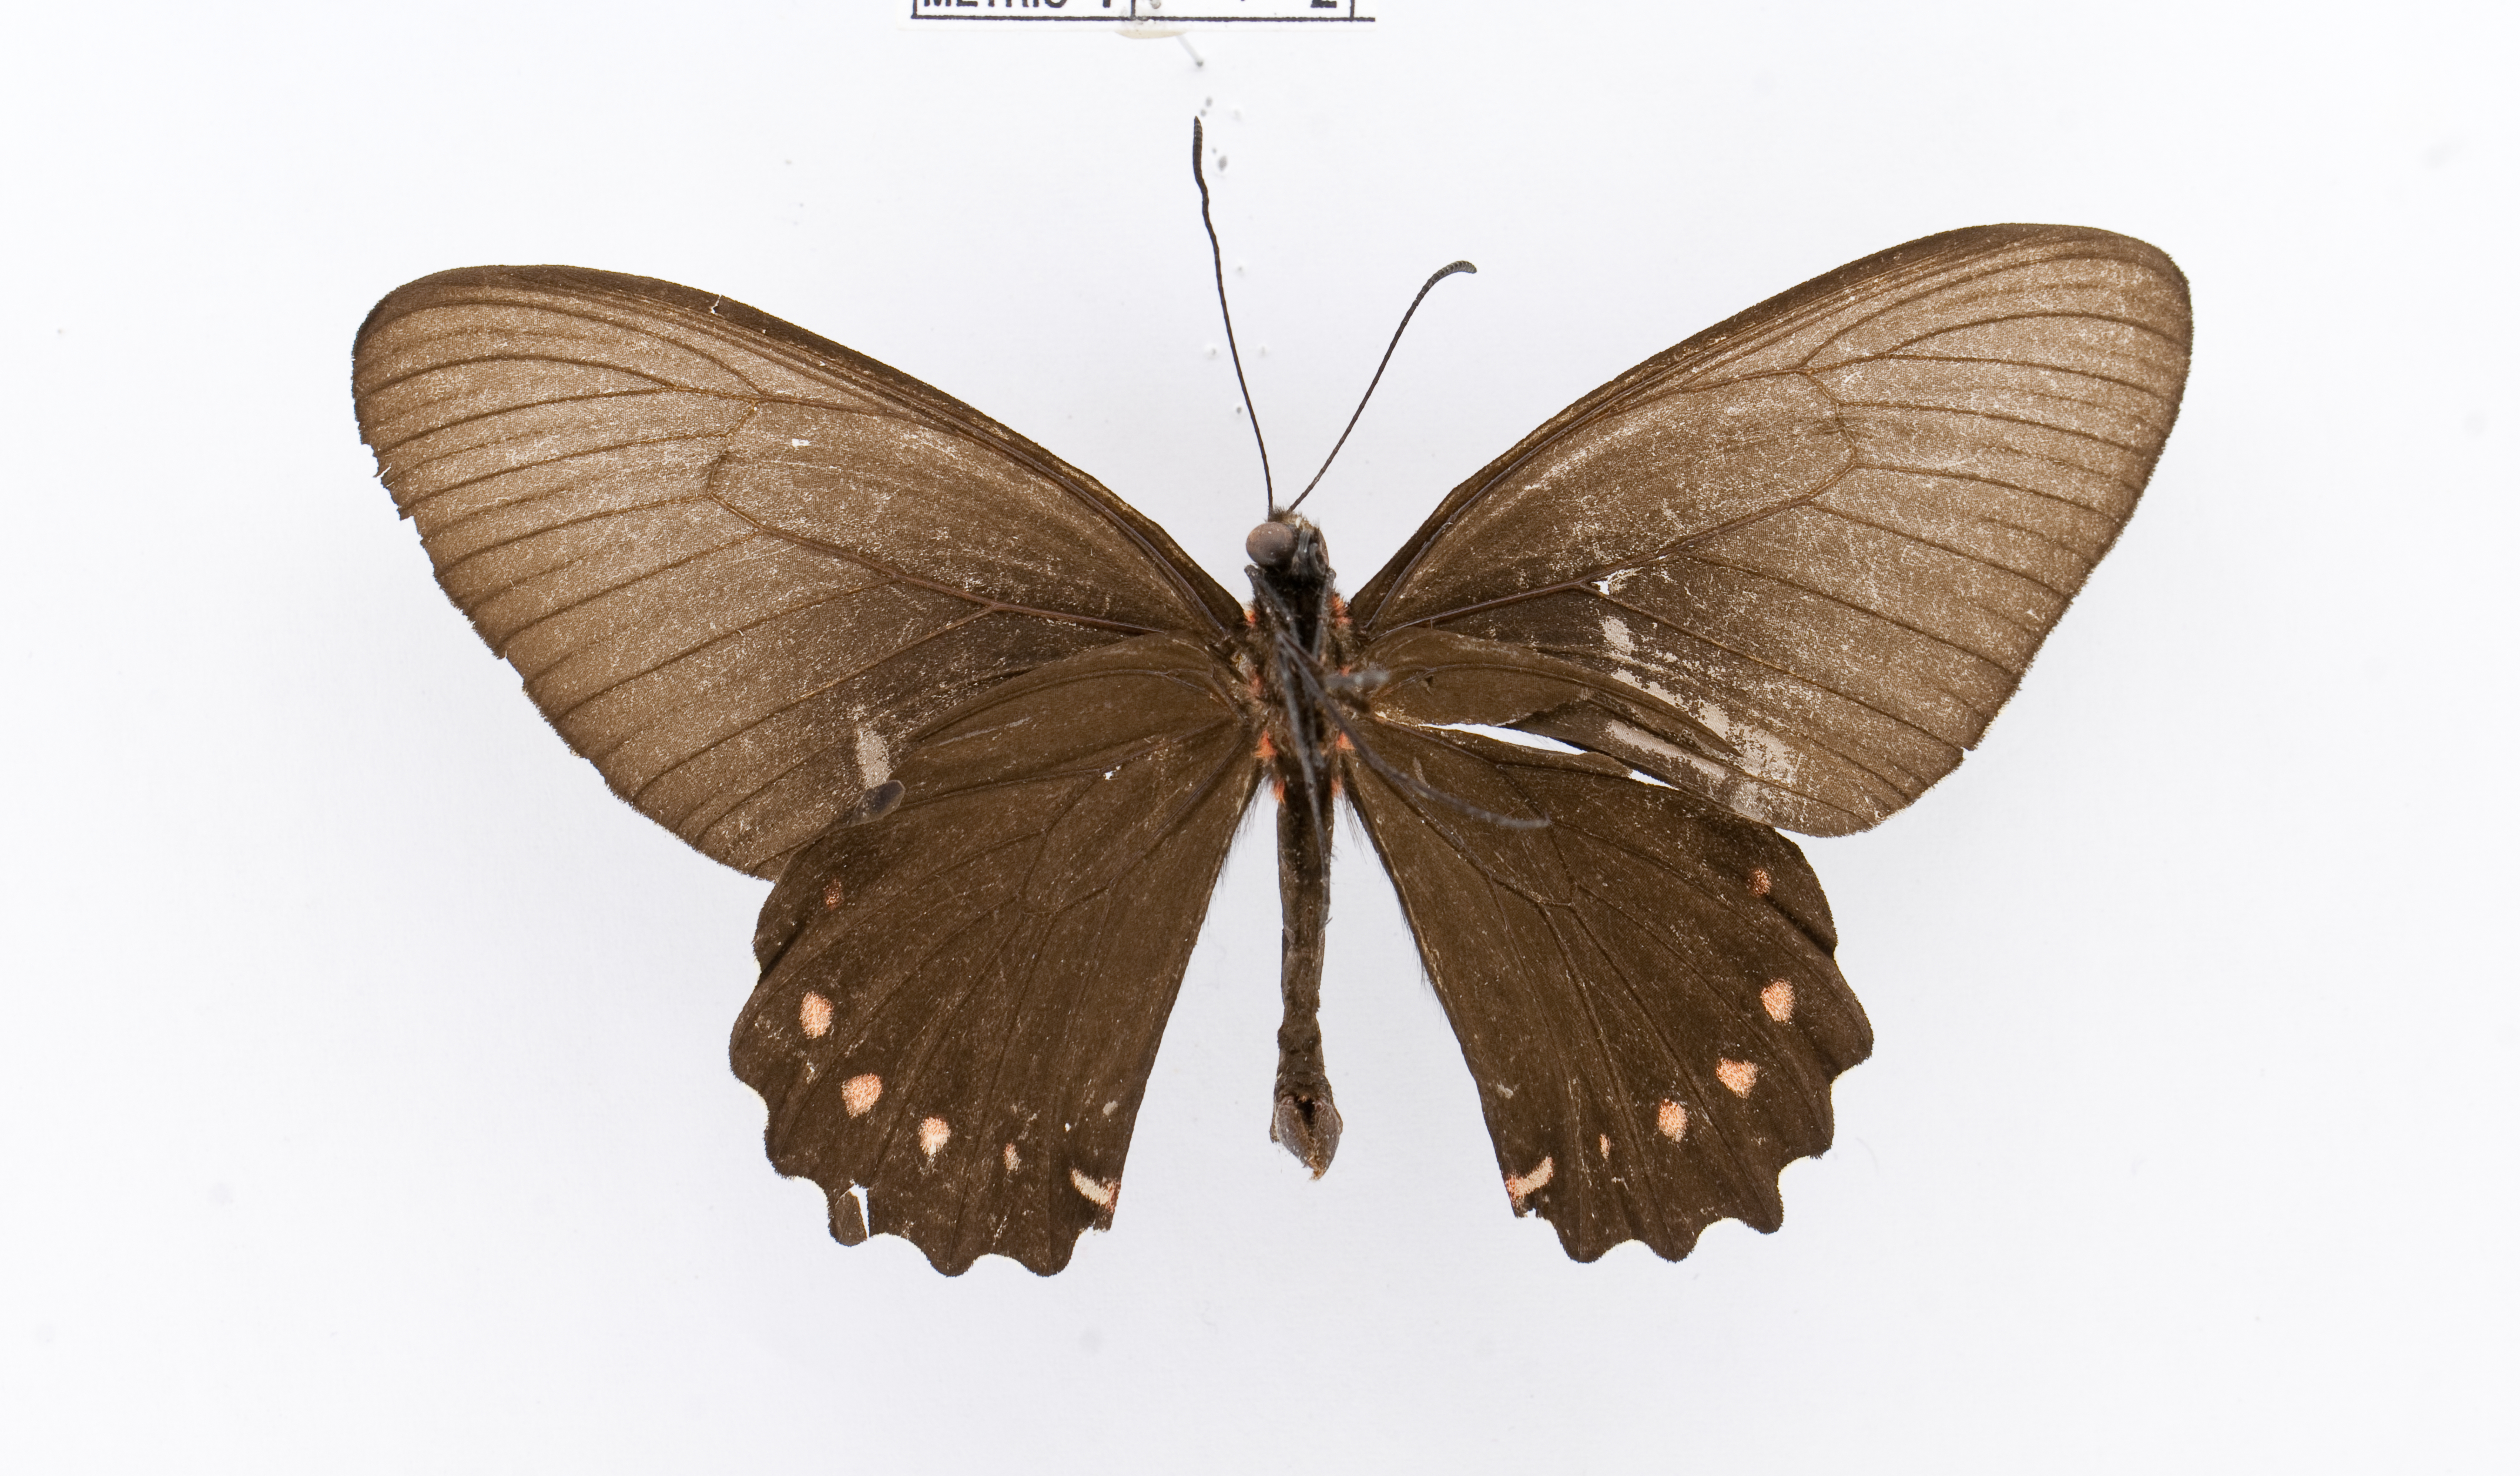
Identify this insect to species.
Parides burchellanus
